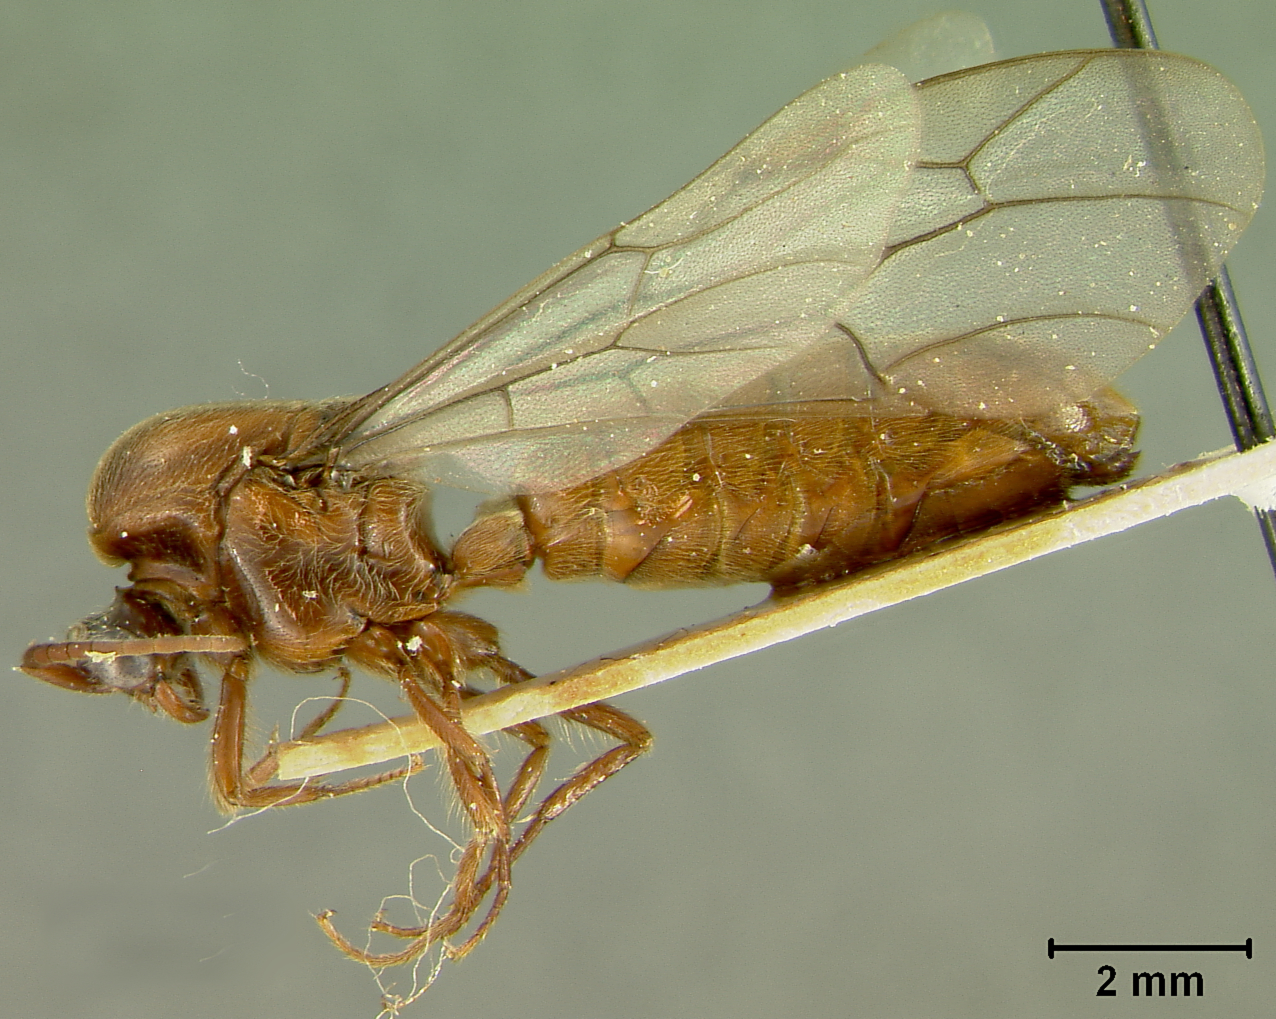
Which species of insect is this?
Neivamyrmex gracilis
